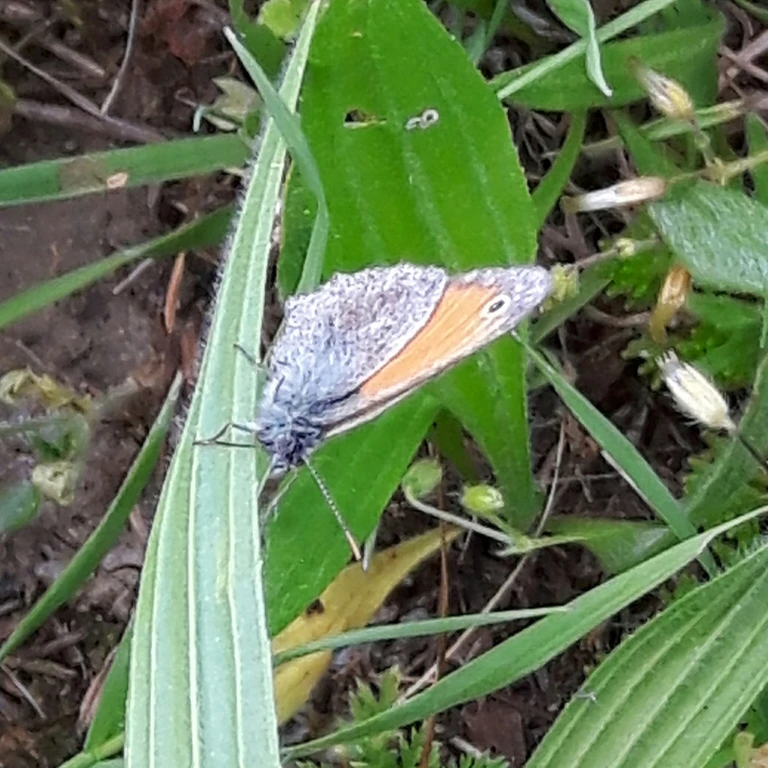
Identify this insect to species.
Coenonympha pamphilus
